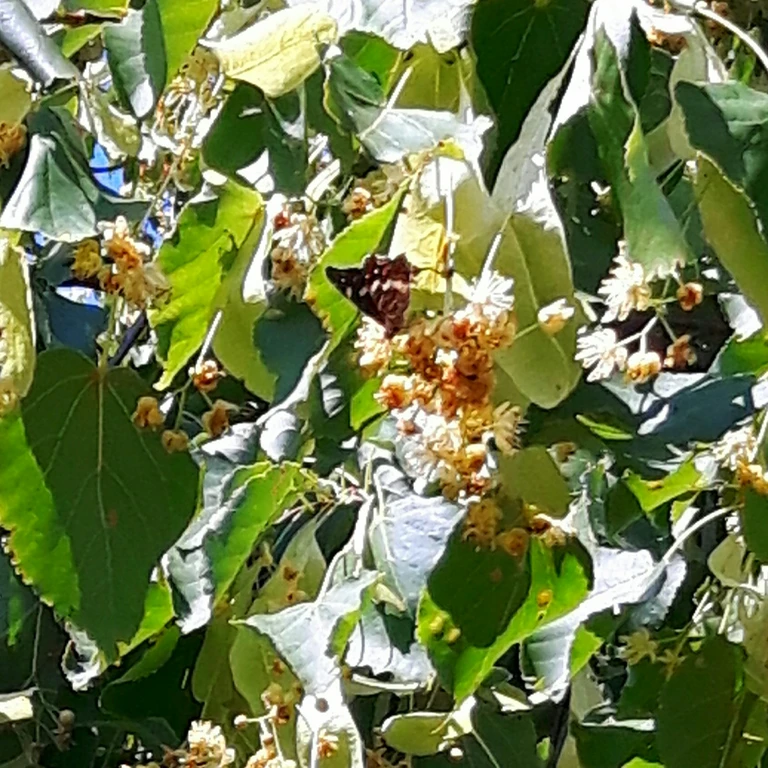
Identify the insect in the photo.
Araschnia levana
